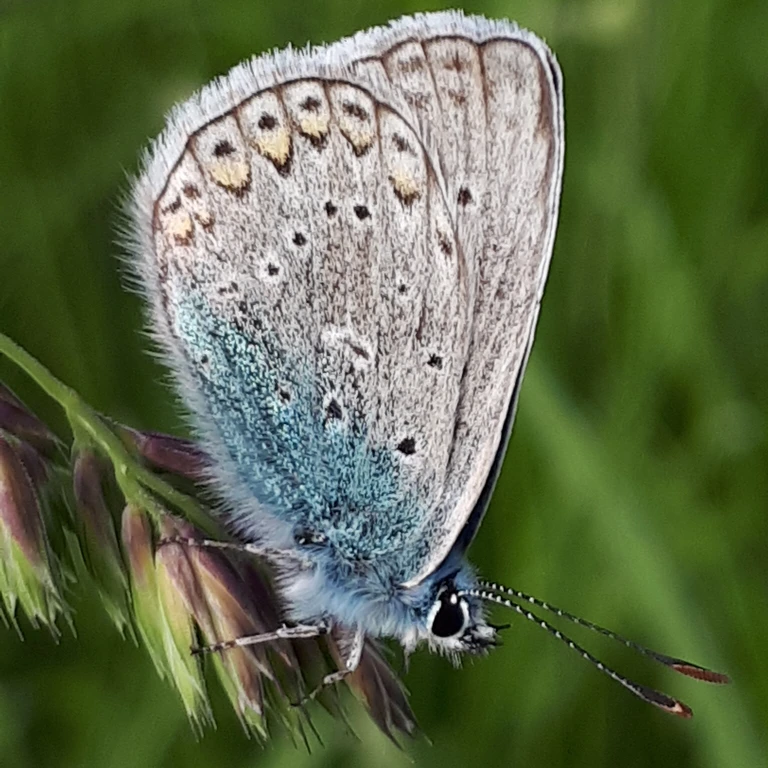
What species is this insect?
Polyommatus icarus
